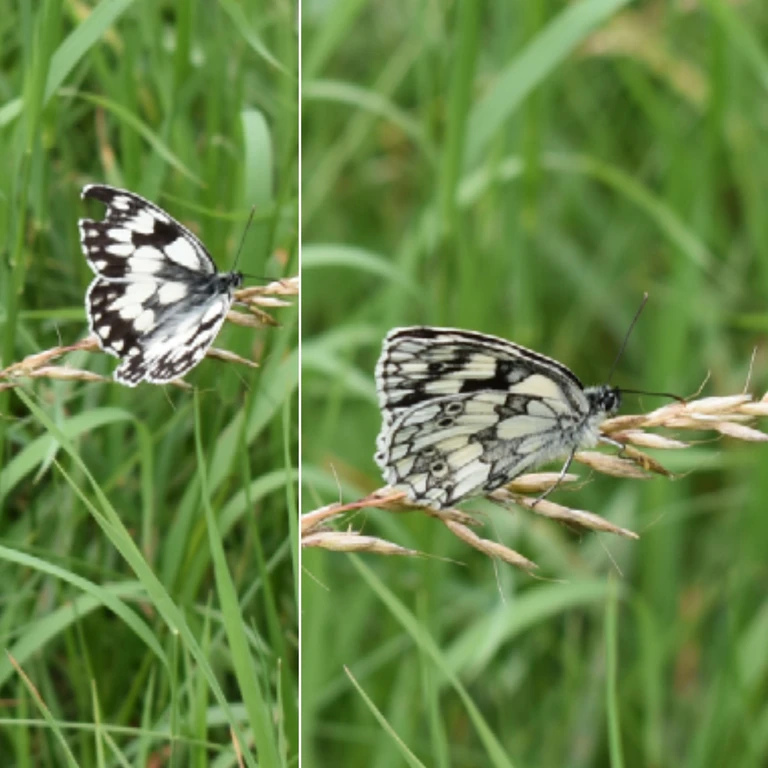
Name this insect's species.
Melanargia galathea
